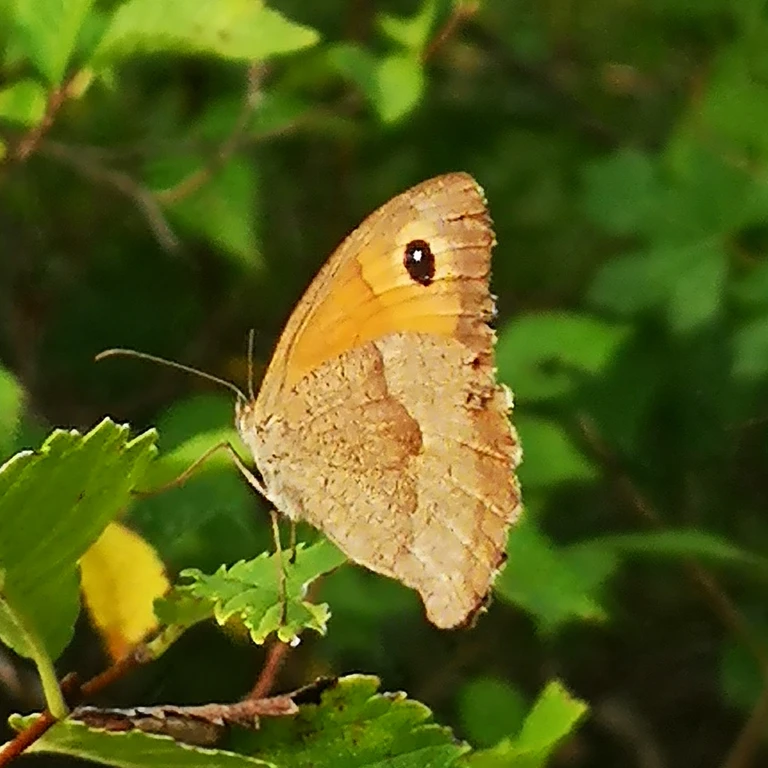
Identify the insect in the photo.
Maniola jurtina
